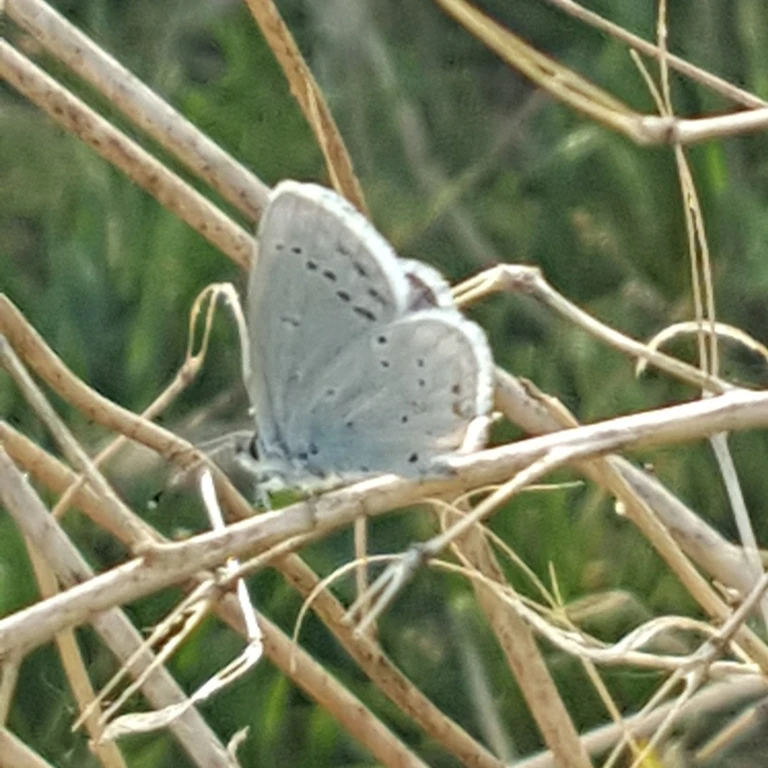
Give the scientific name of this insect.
Cupido argiades (also Elkalyce argiades)
